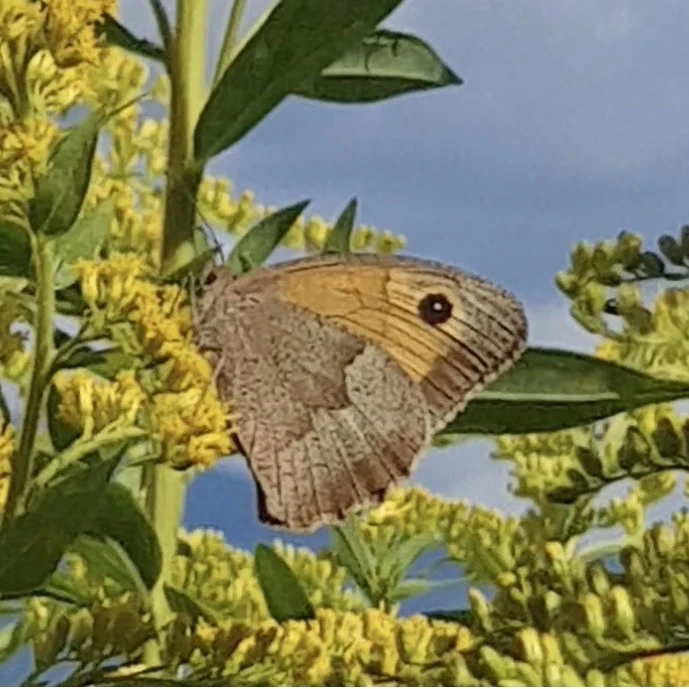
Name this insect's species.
Maniola jurtina
